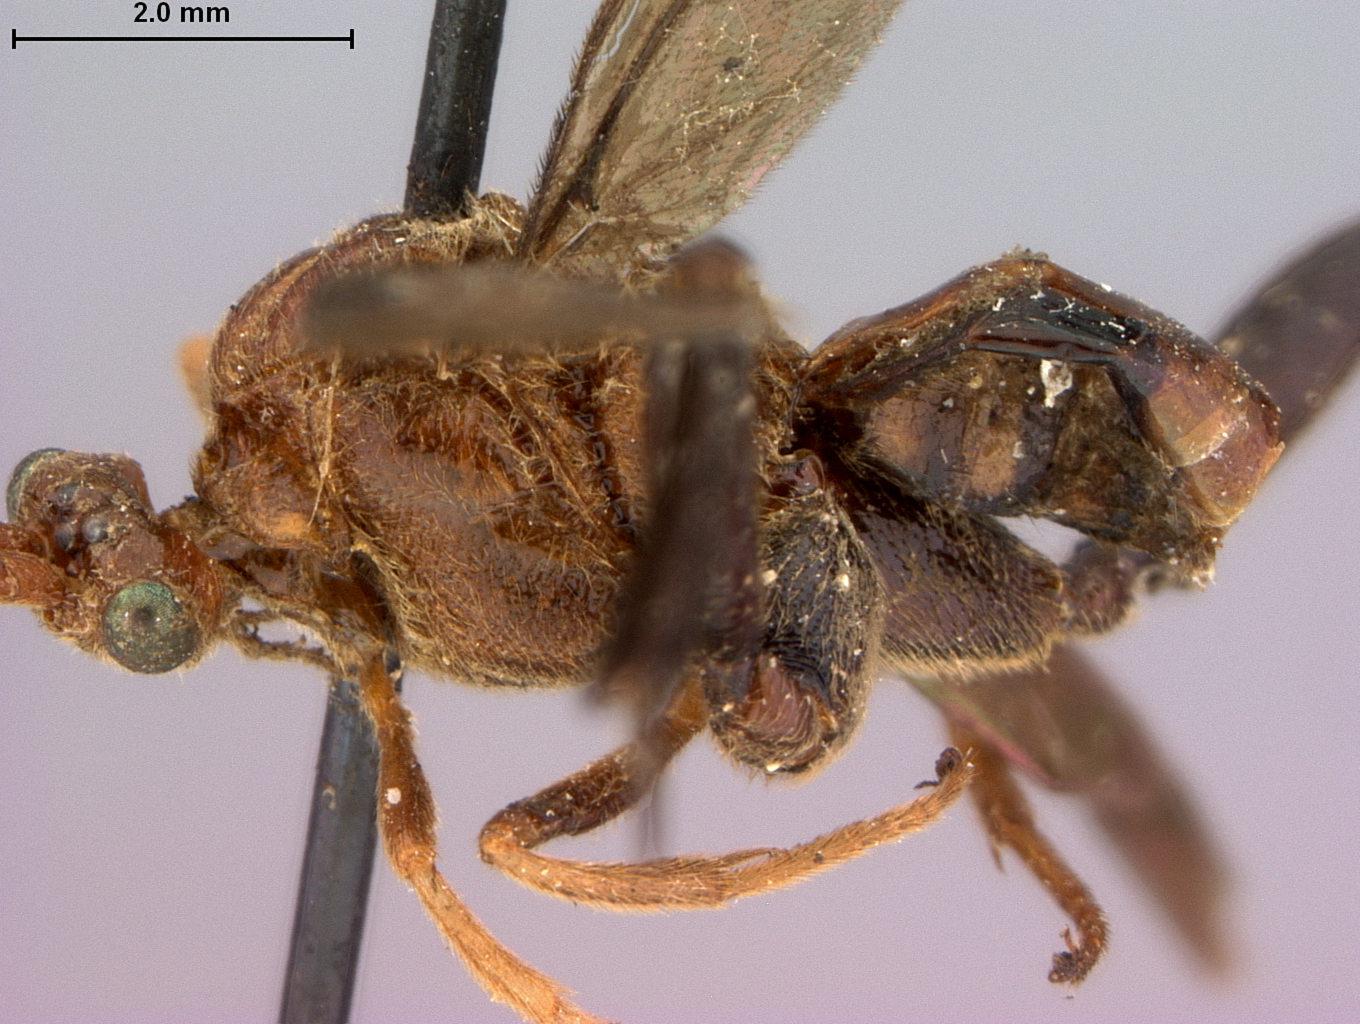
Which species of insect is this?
Euagathis relativa
